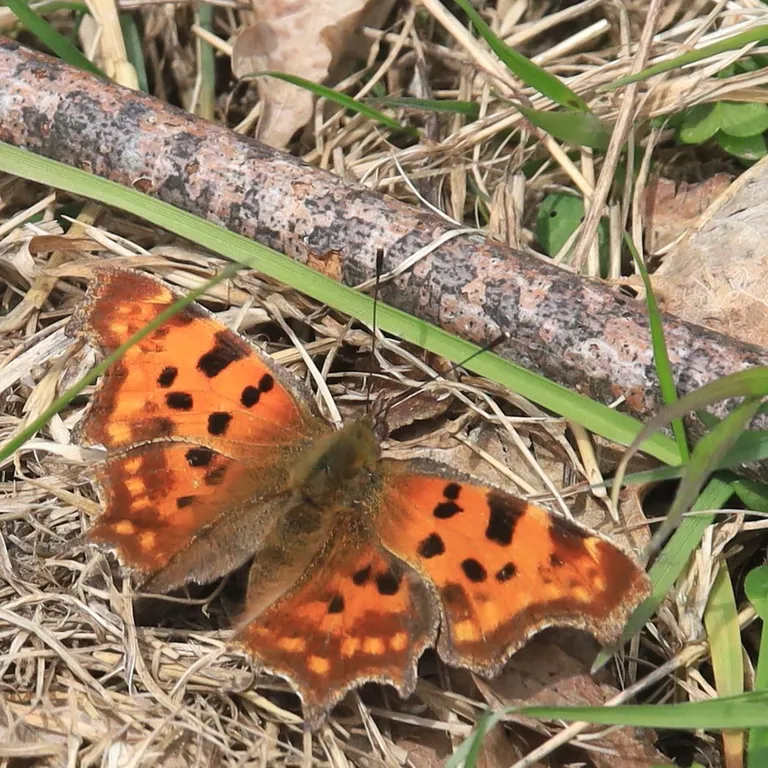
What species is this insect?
Polygonia c-album
